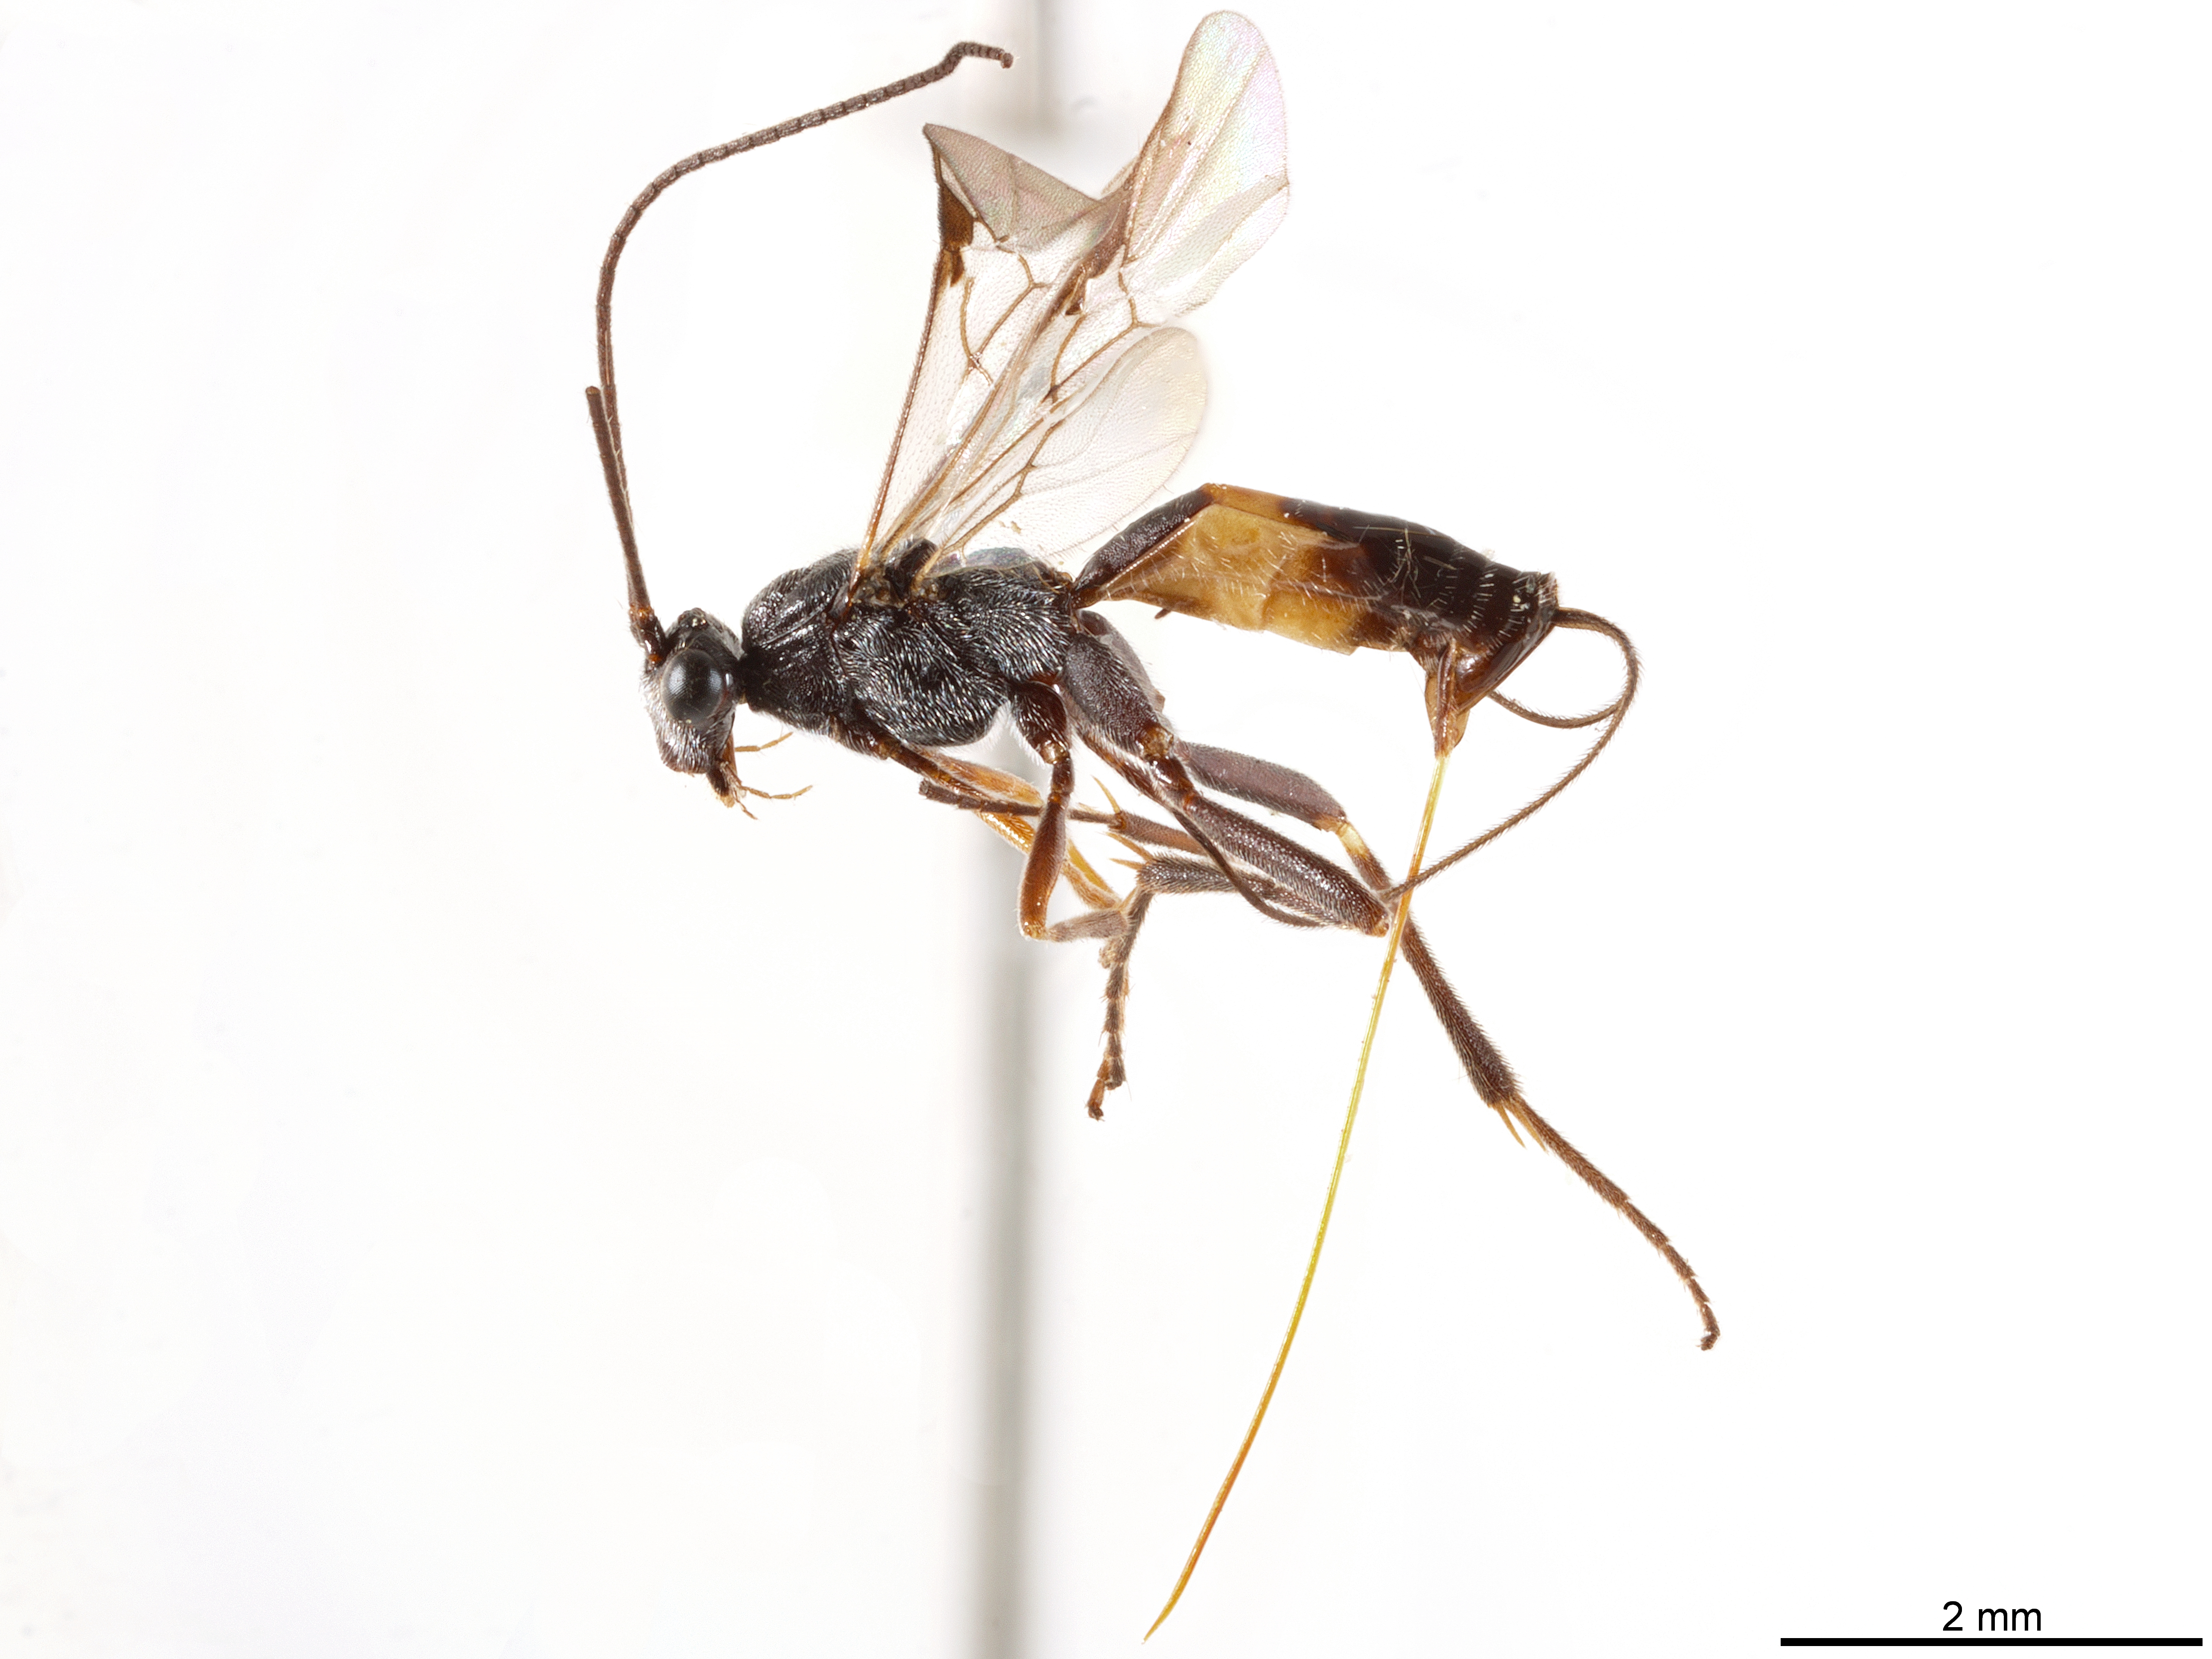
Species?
Trachagathis rubricincta
